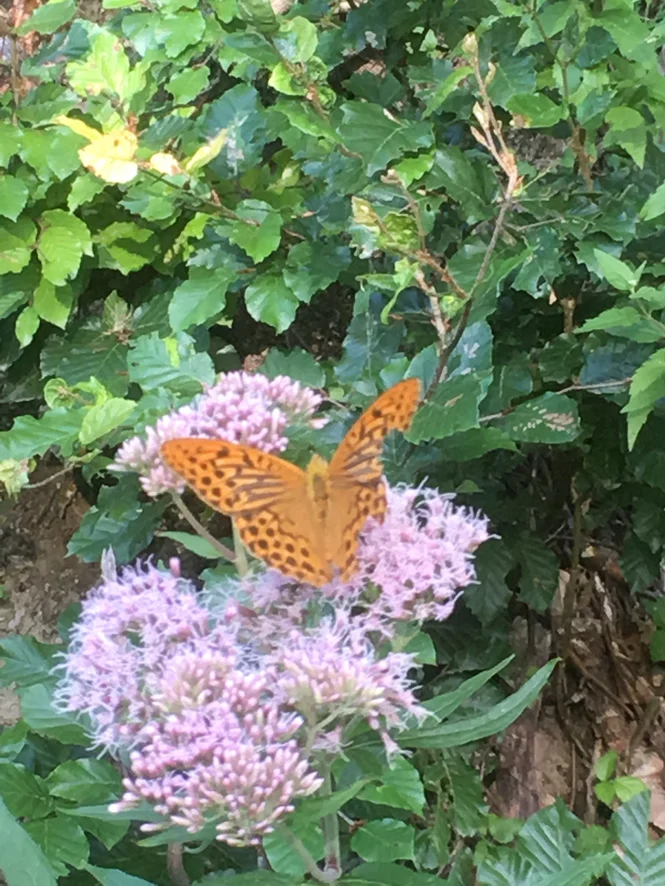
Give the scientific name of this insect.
Argynnis paphia
